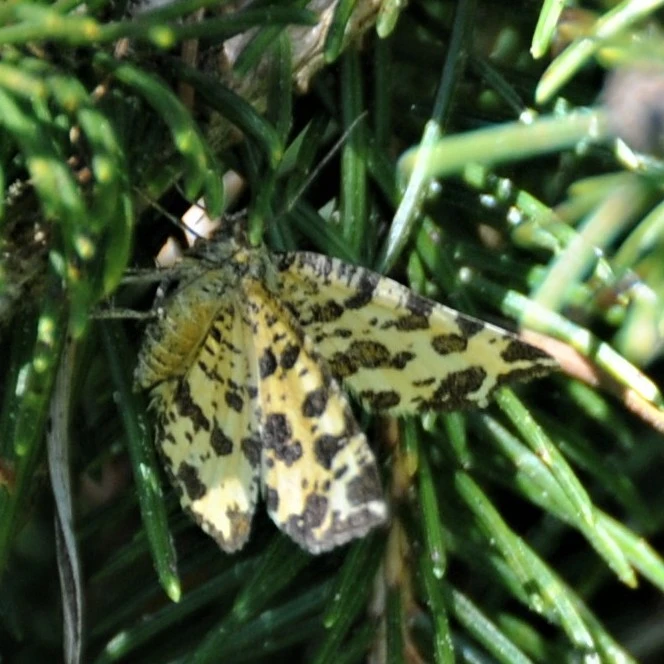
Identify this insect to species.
Pseudopanthera macularia
